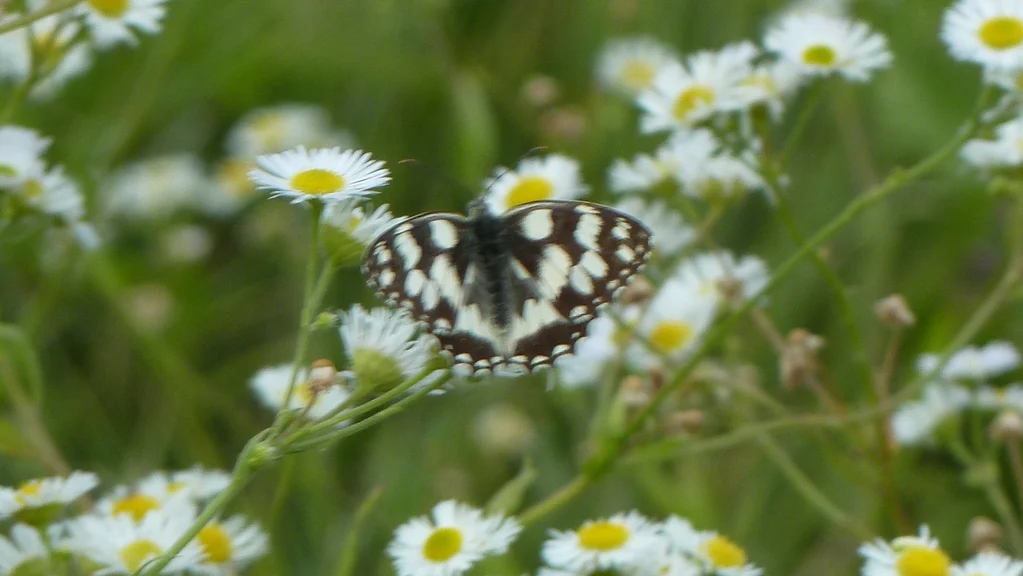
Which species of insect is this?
Melanargia galathea
